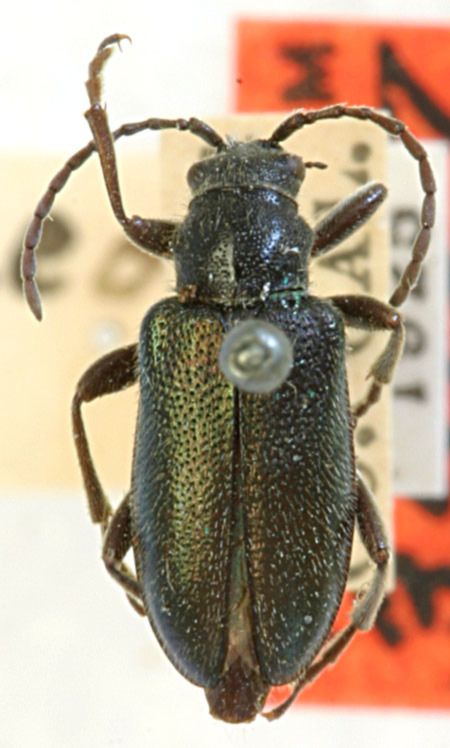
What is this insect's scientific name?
Brachysomida brevicornis (also Brachysomida californica)
